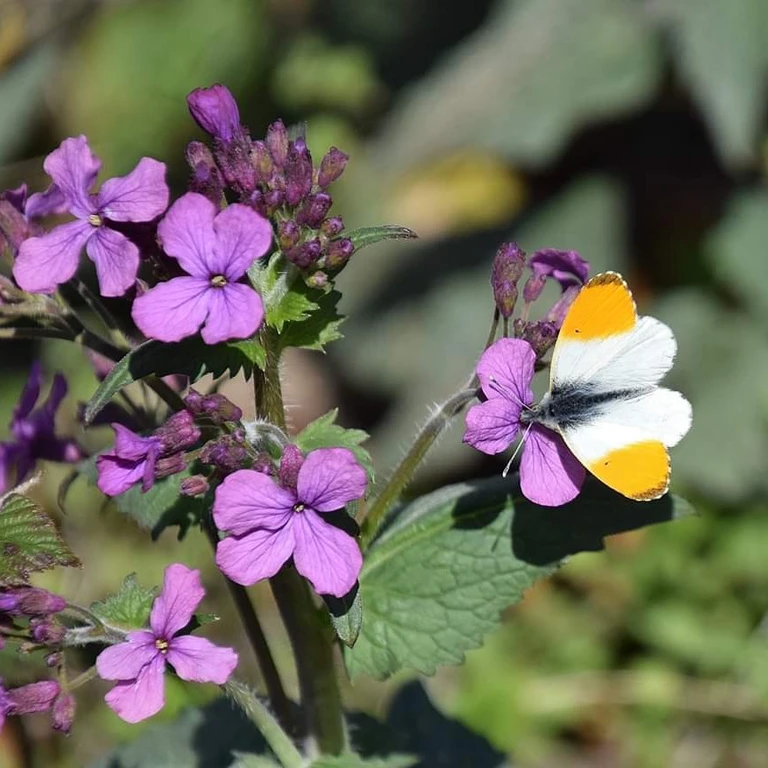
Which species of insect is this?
Anthocharis cardamines
